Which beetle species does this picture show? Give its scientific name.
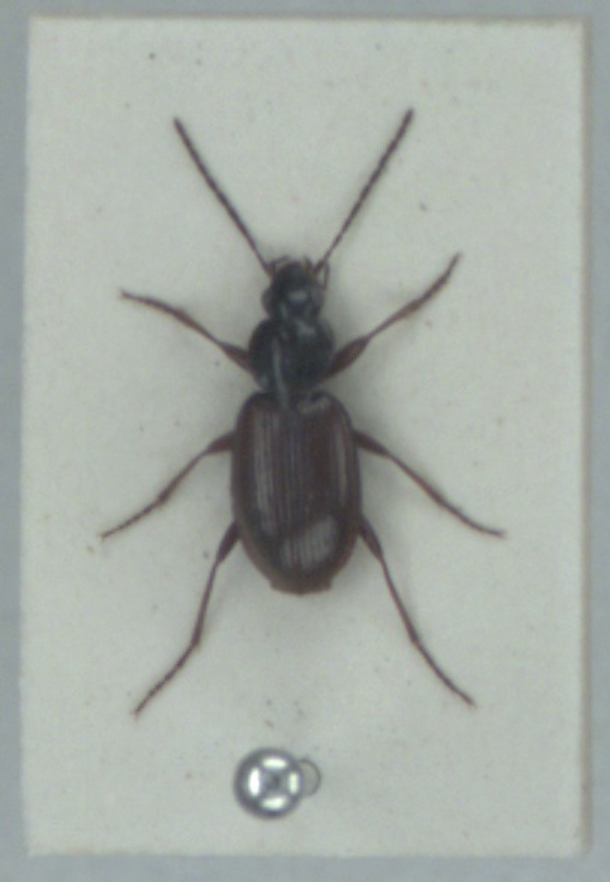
Agonum fuliginosum
